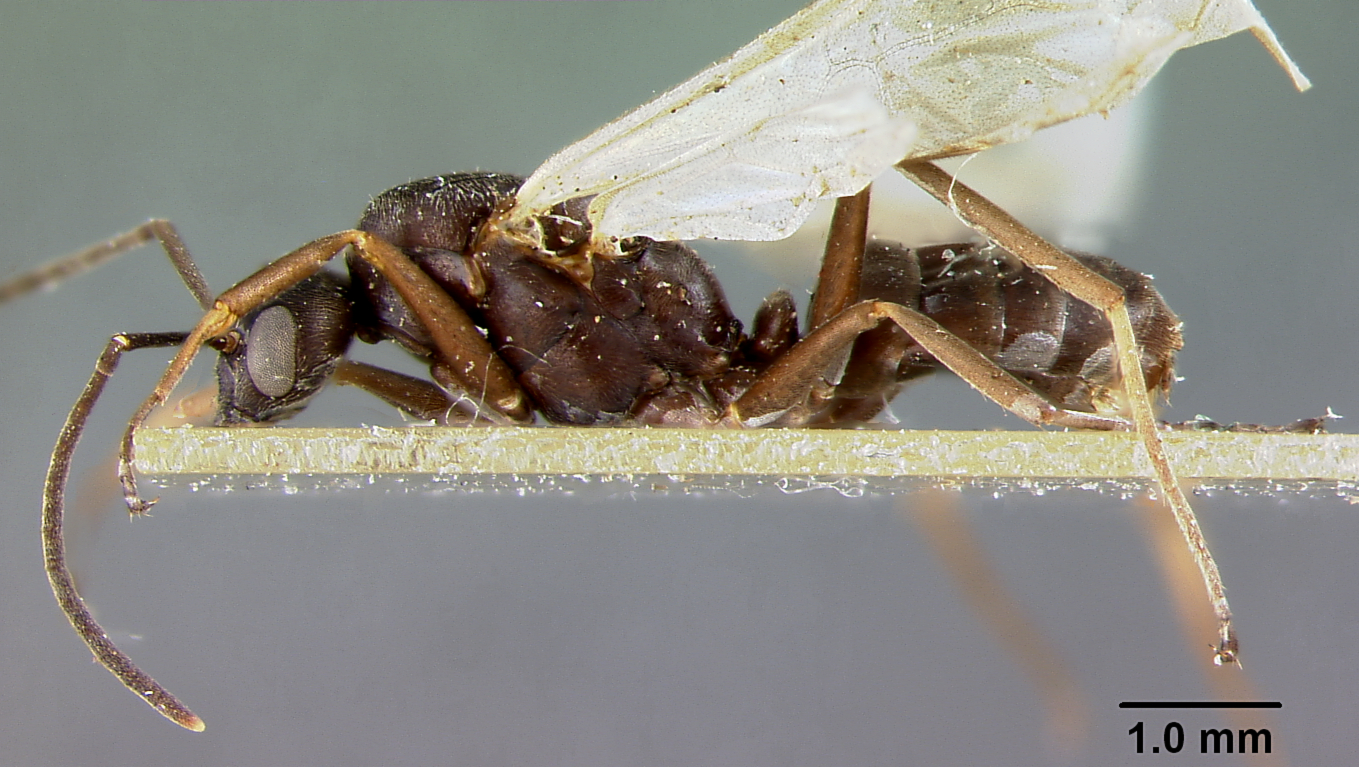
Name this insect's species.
Formica naefi
